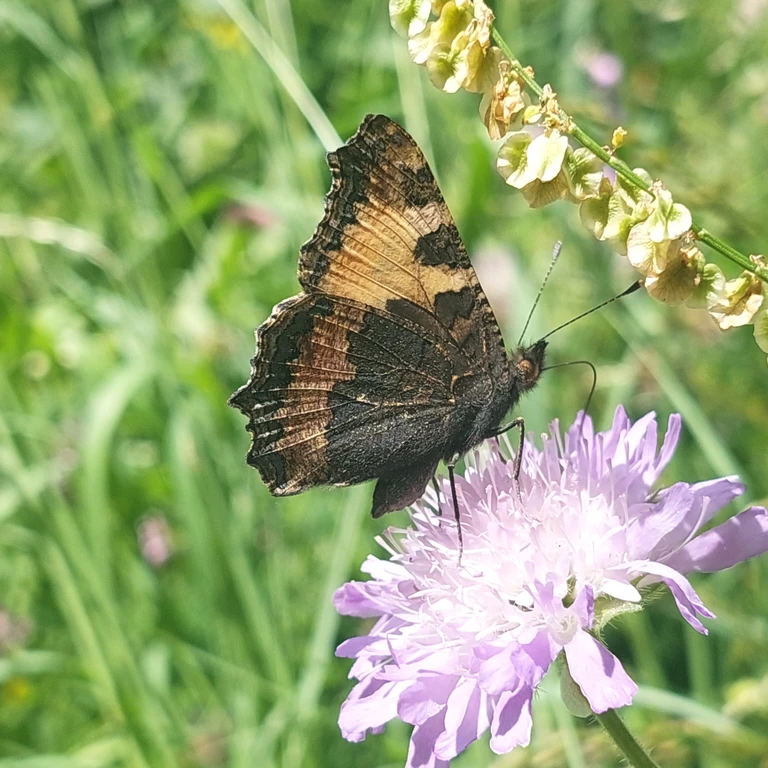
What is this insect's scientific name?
Aglais urticae
